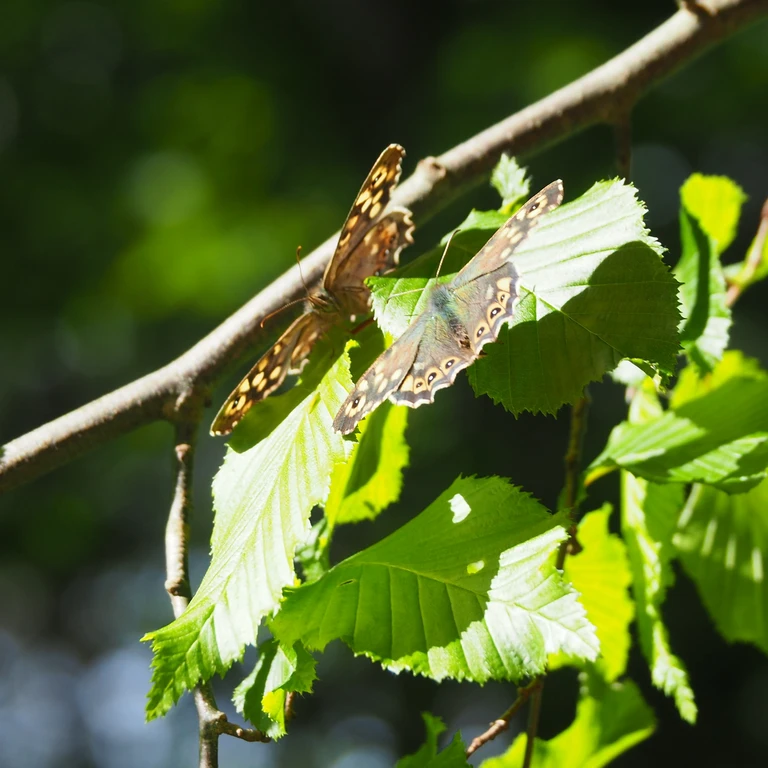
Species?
Pararge aegeria
